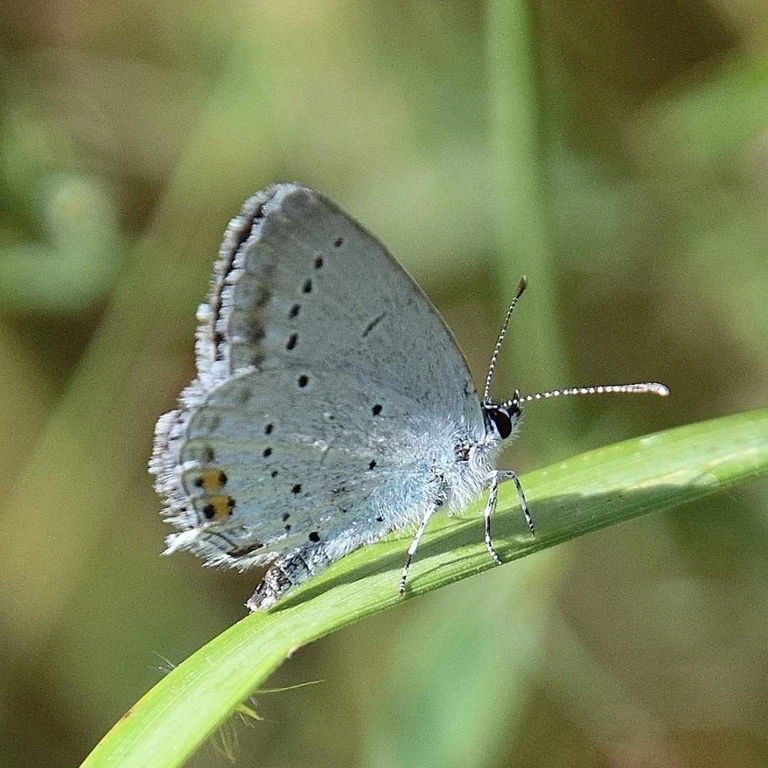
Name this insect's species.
Cupido argiades (also Elkalyce argiades)
